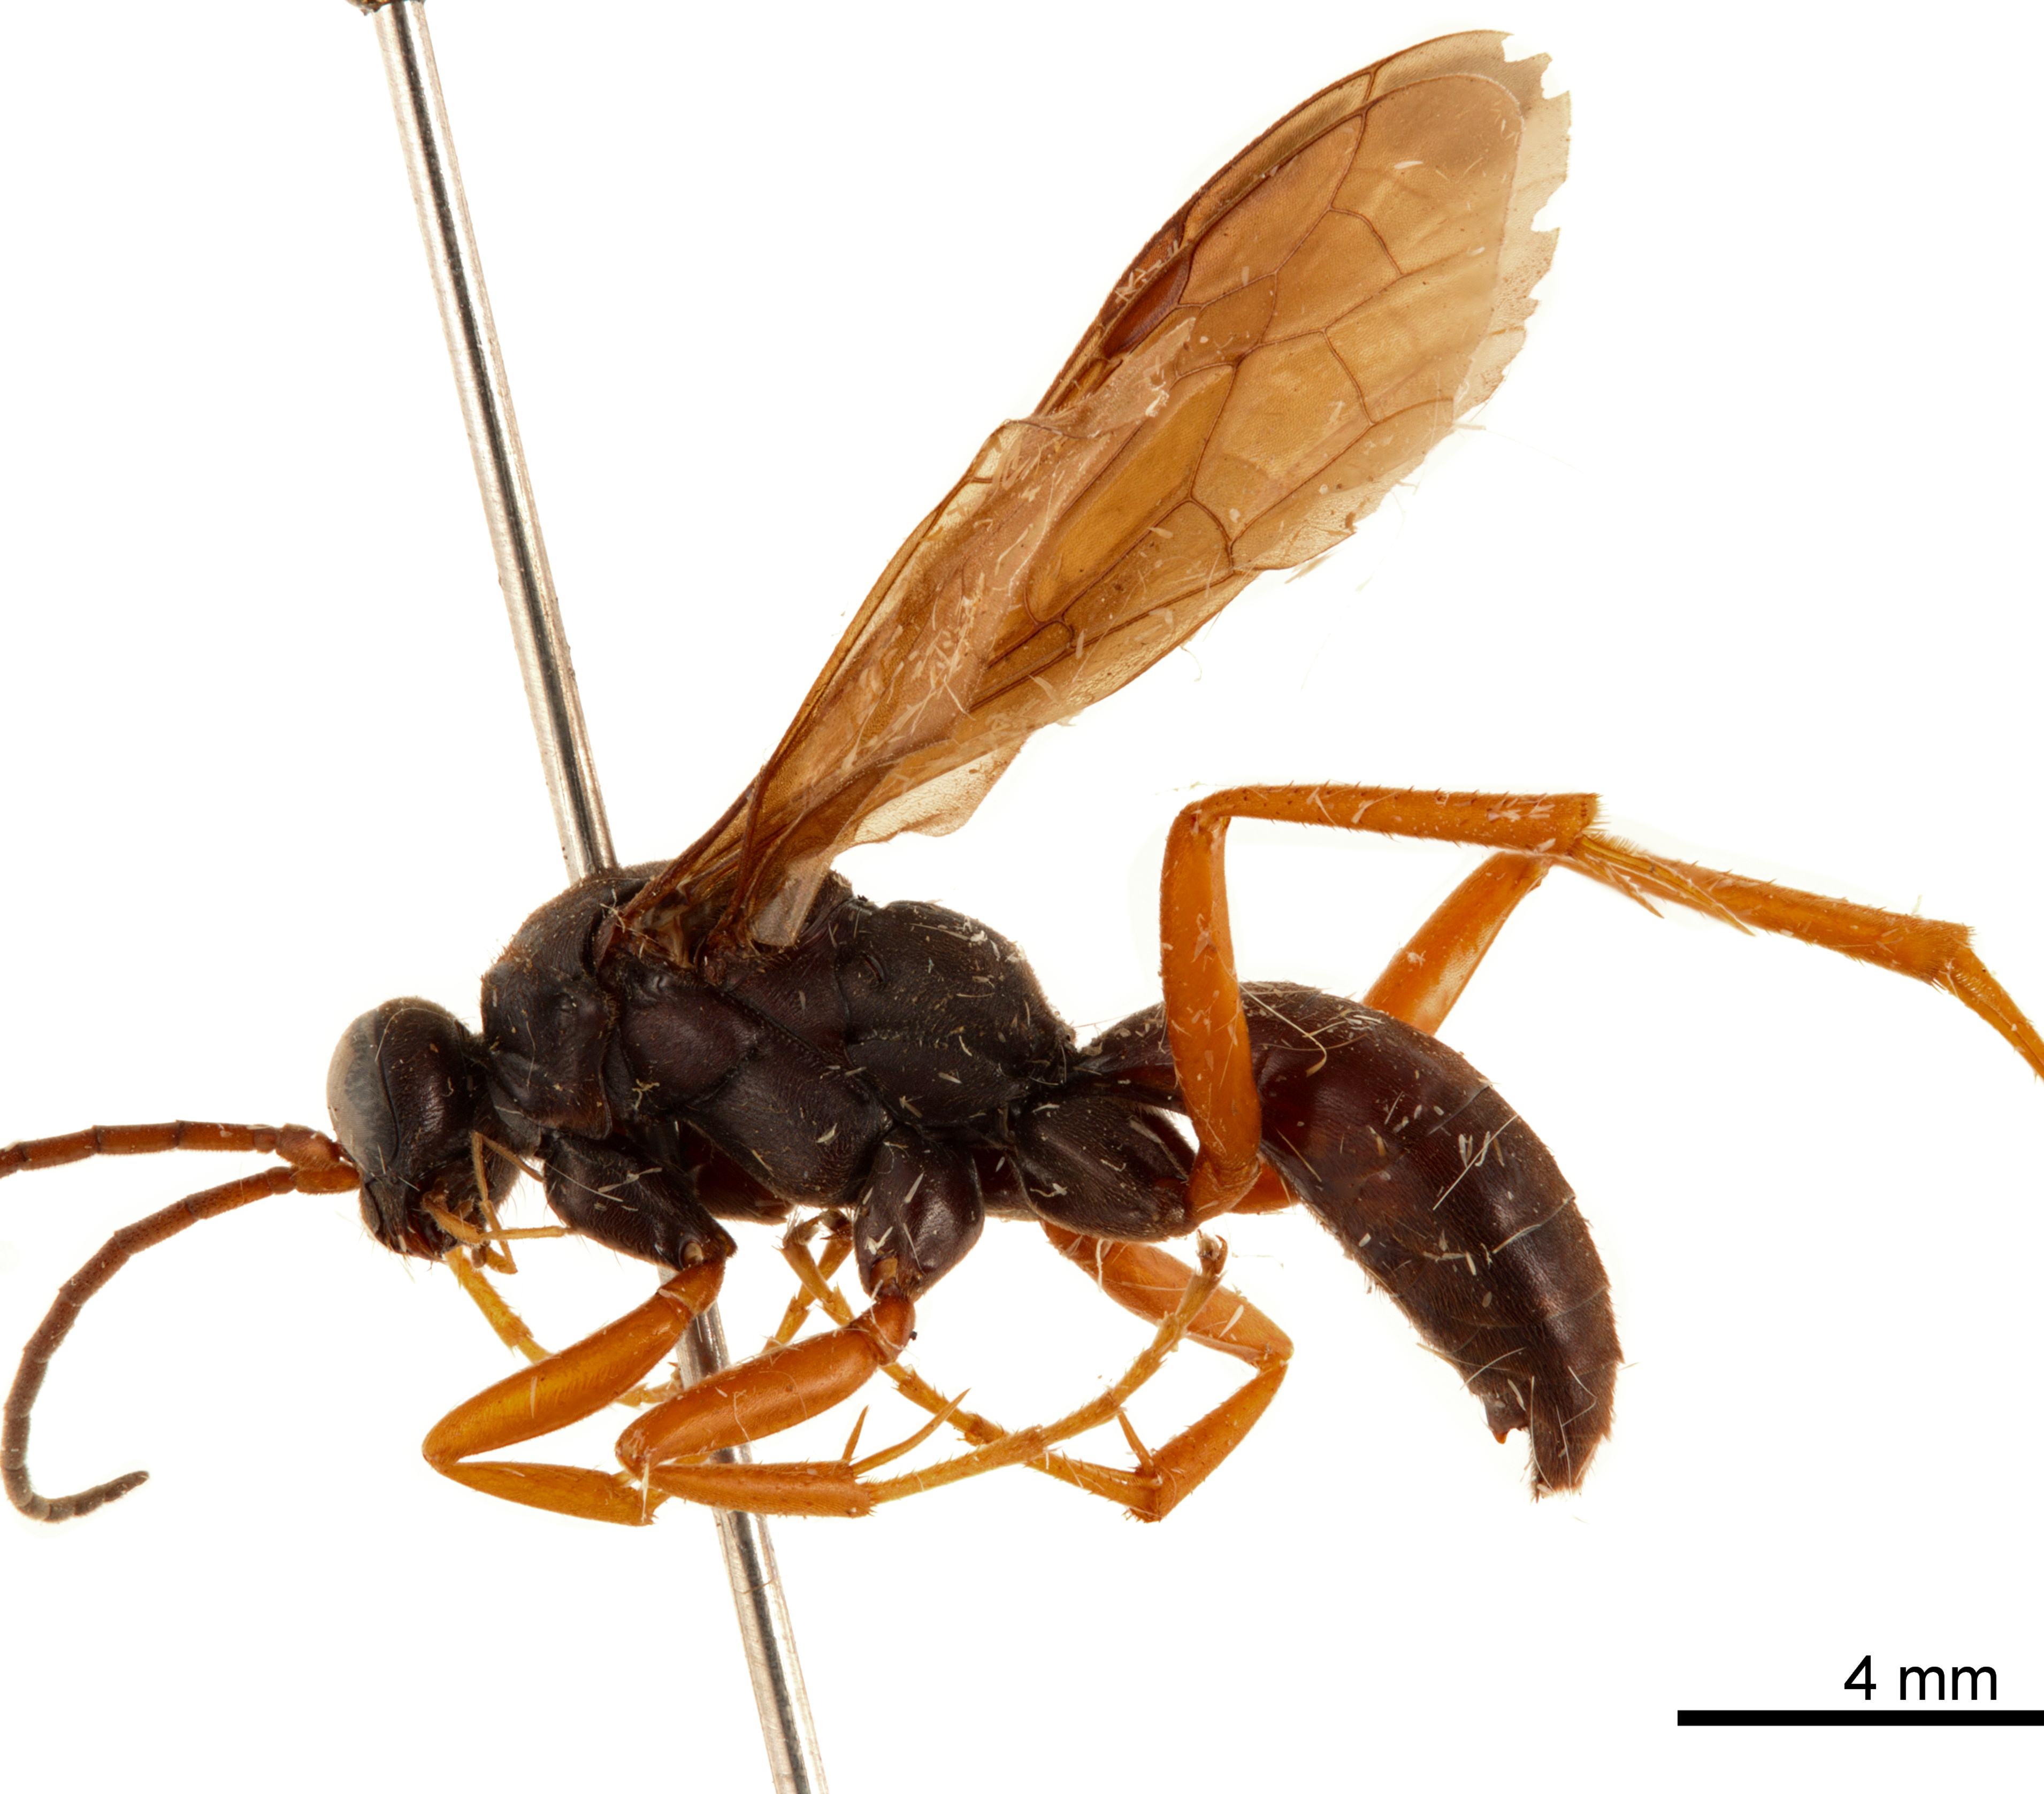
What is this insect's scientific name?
Sphictostethus xanthopus
